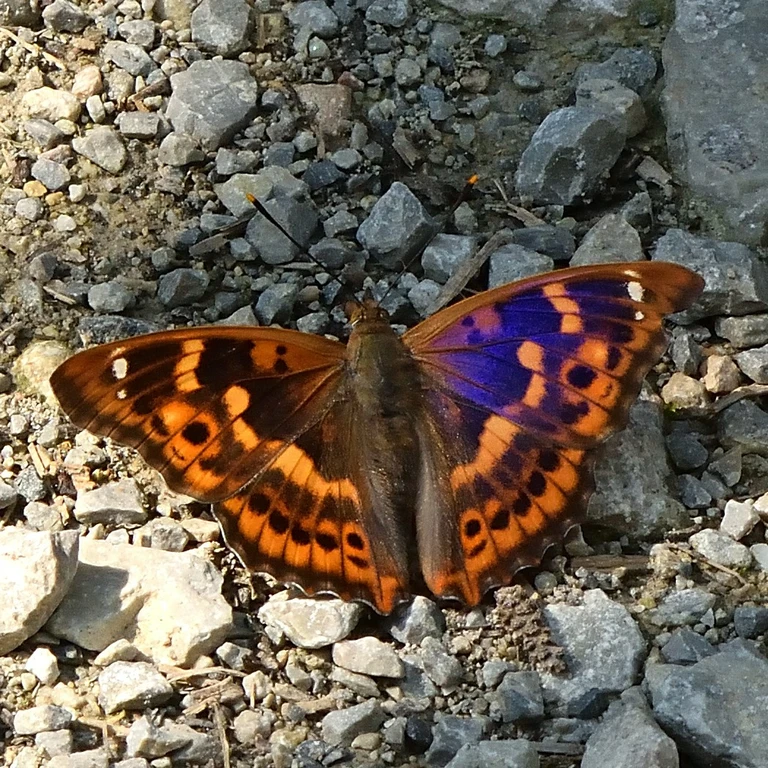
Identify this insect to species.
Apatura ilia
